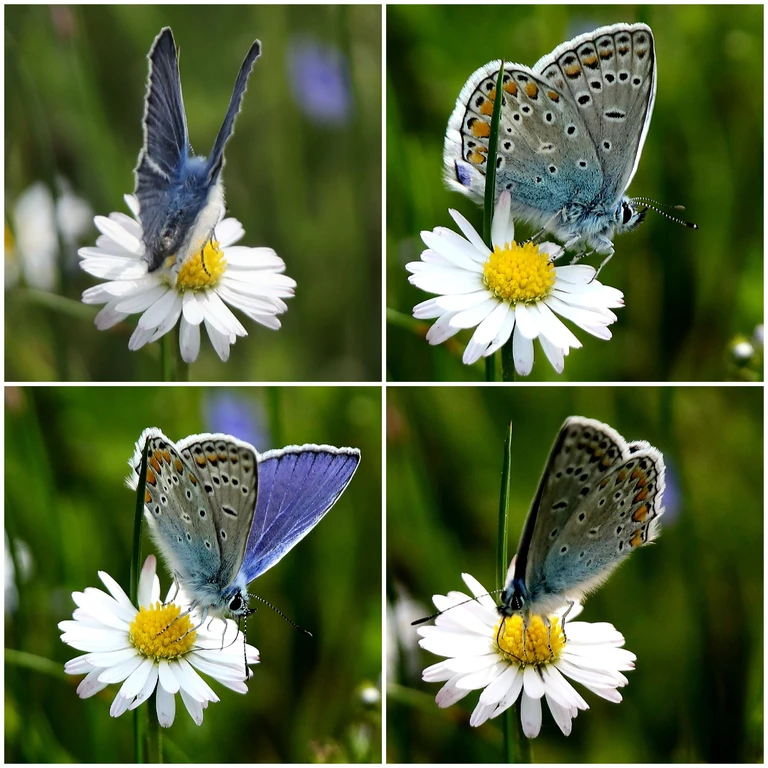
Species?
Polyommatus icarus
